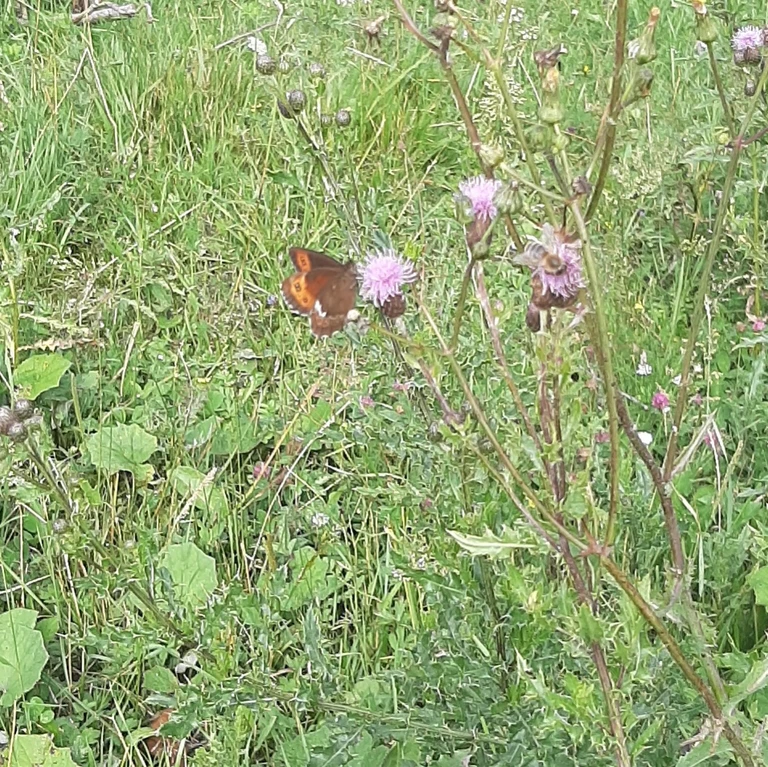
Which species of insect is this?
Erebia ligea
